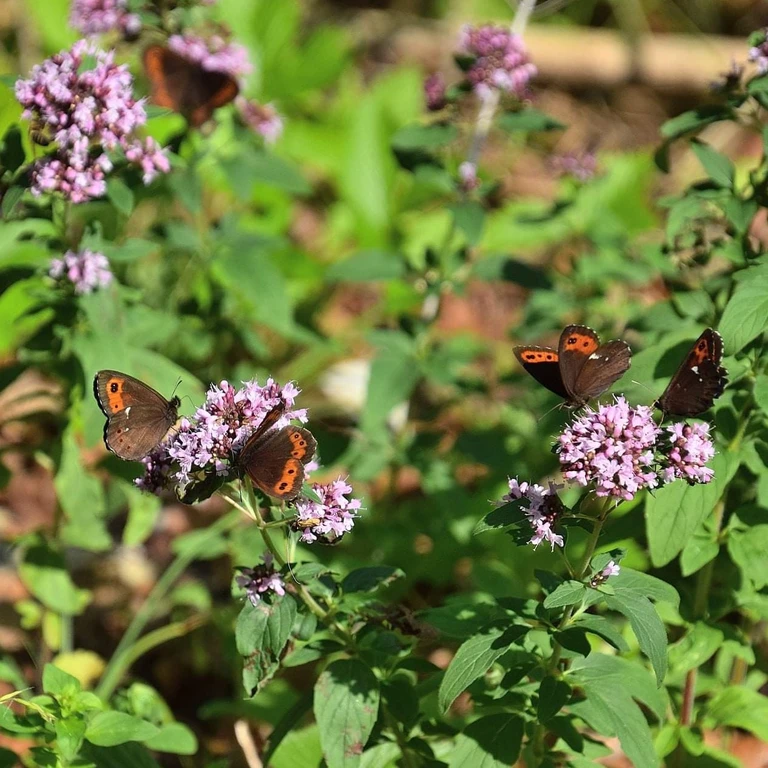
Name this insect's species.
Erebia ligea
